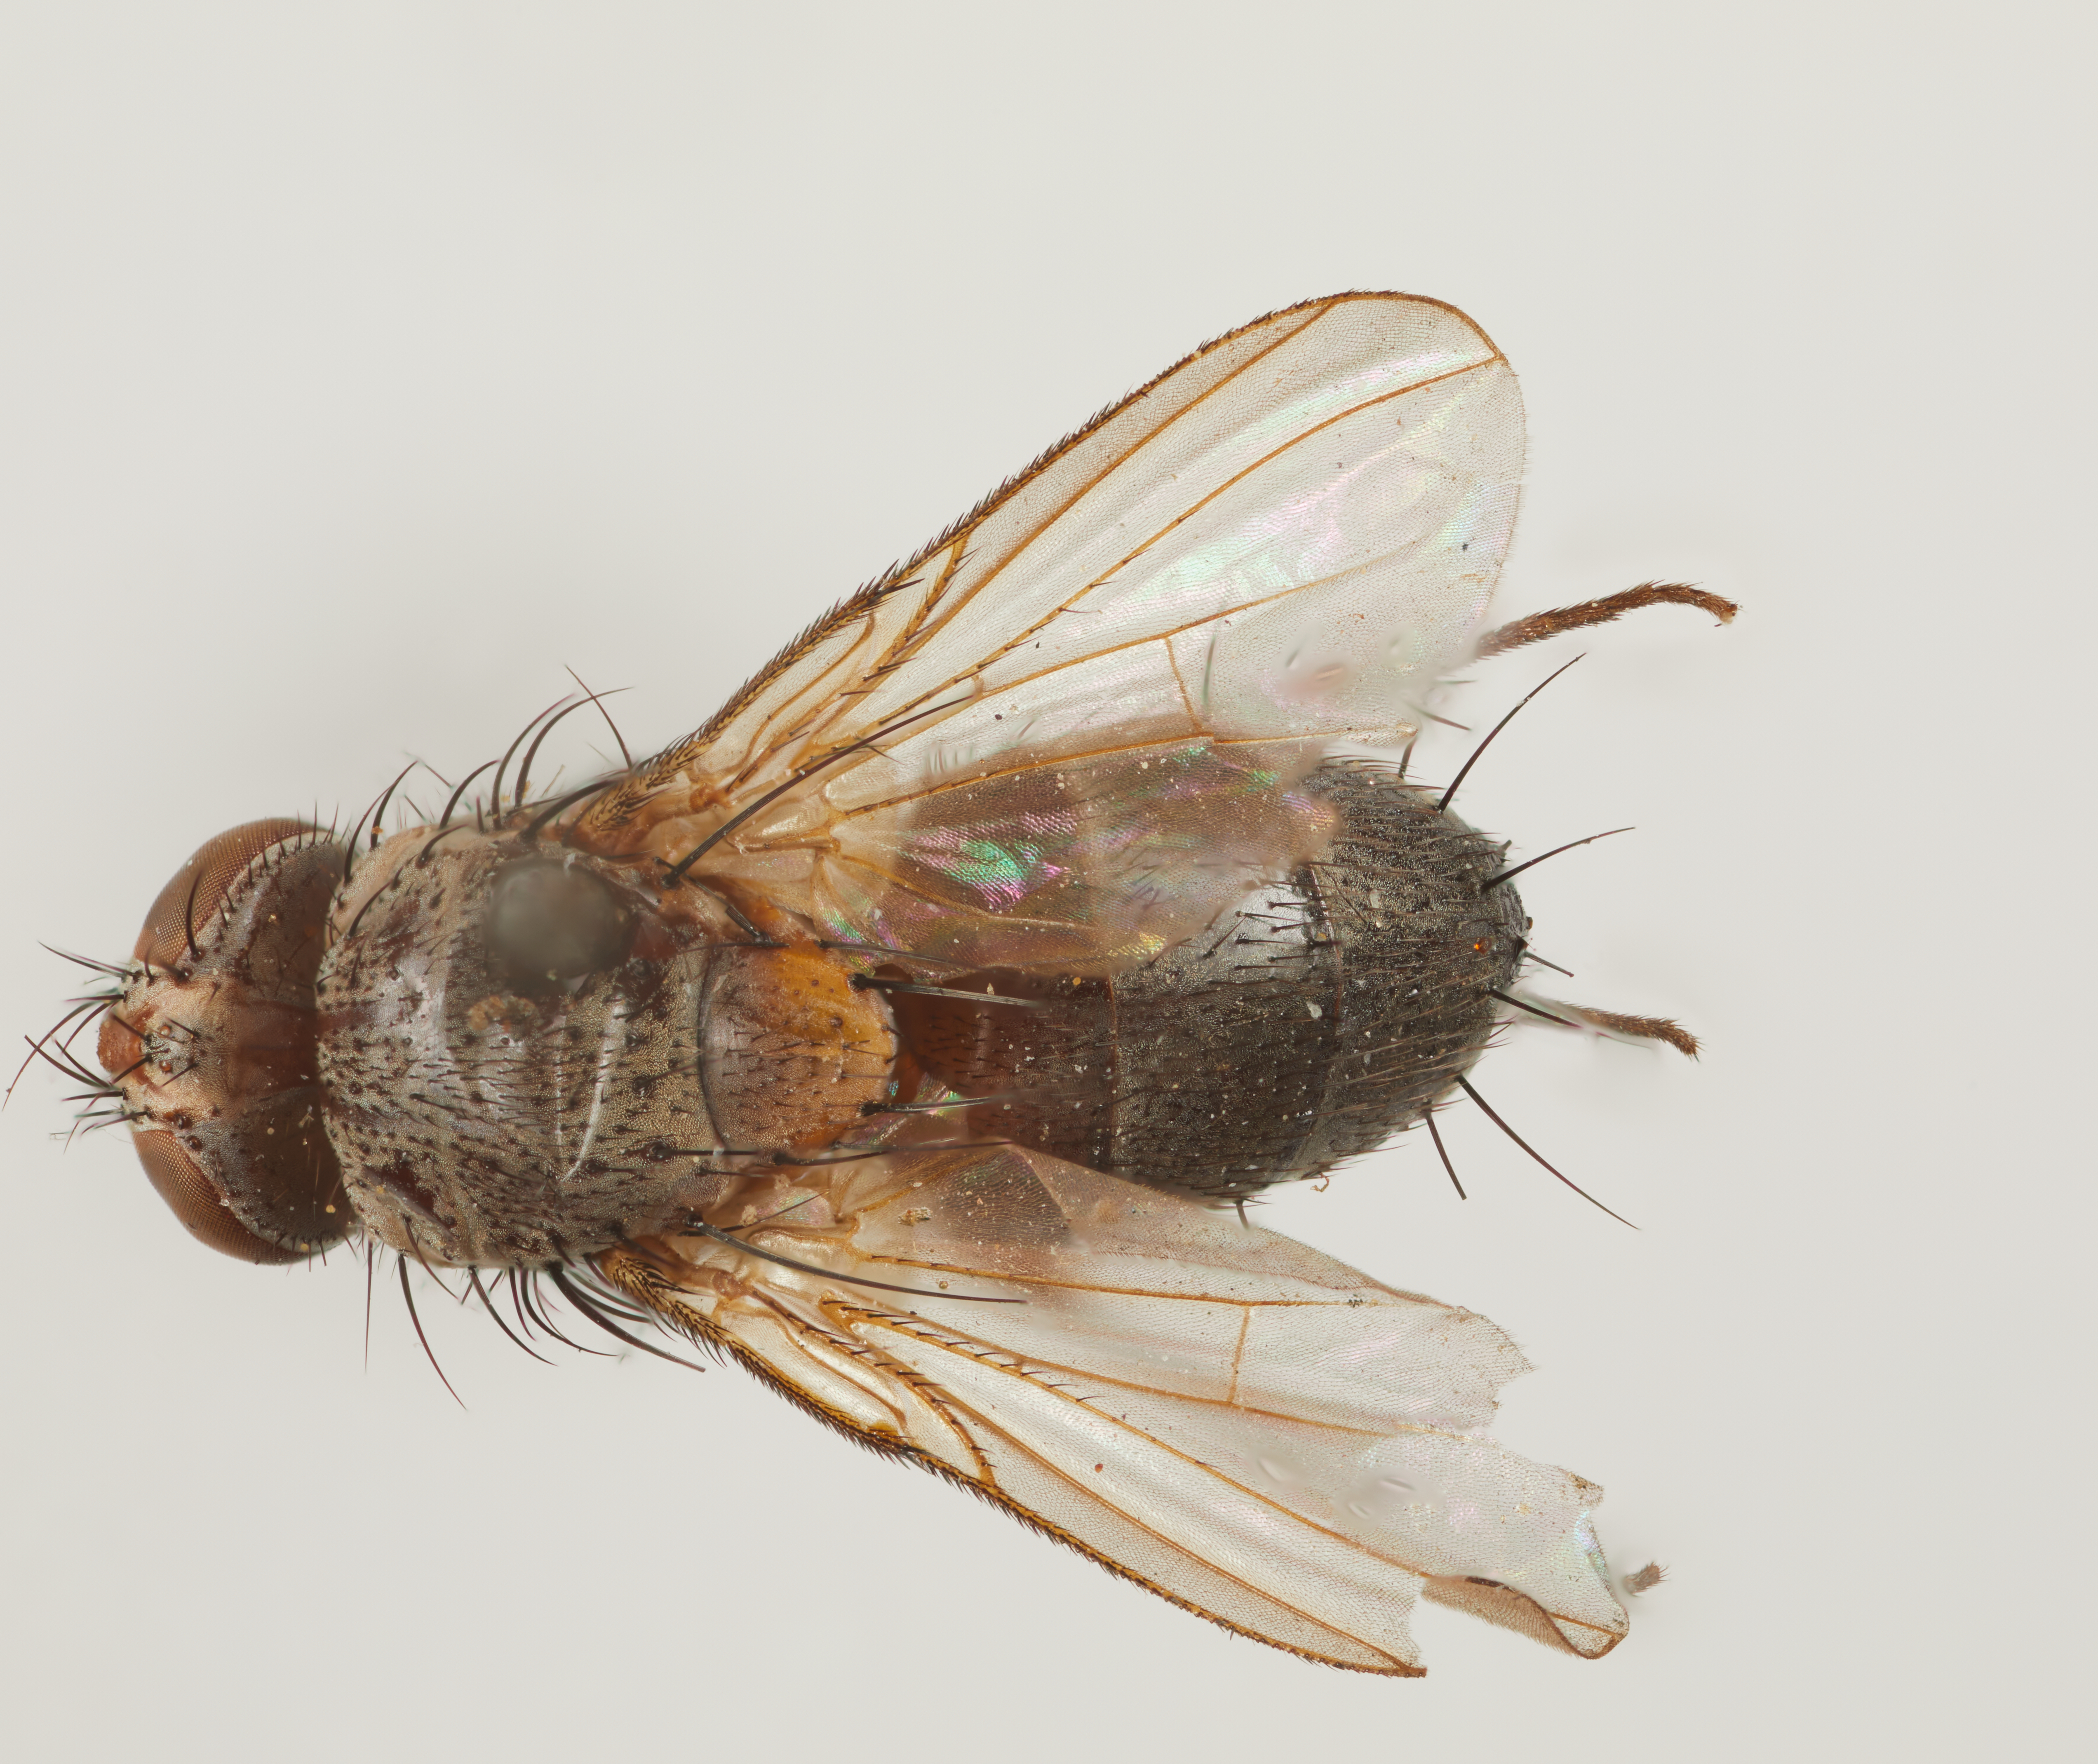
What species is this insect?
Actiopsis autumnalis
